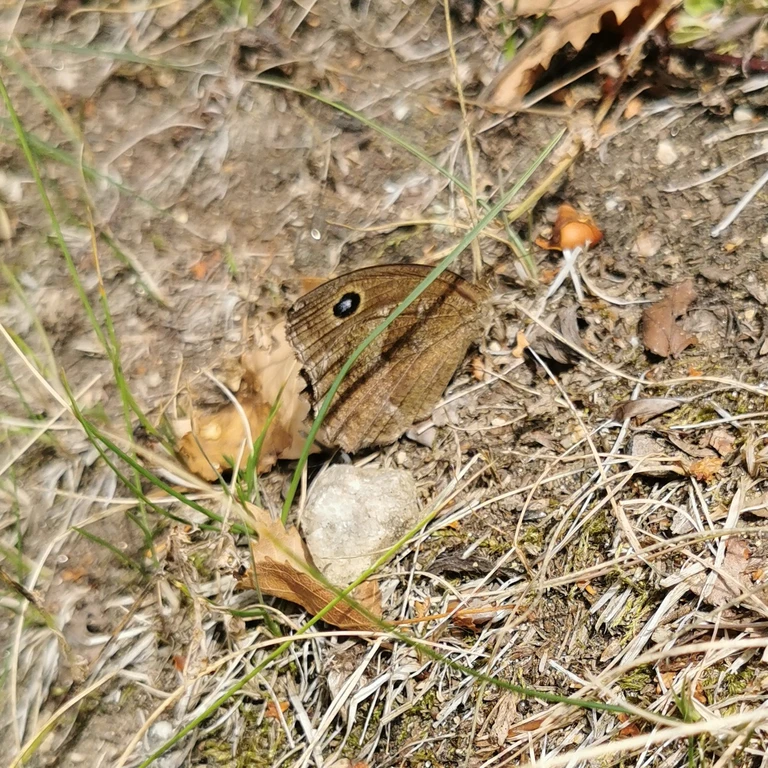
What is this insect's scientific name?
Minois dryas
